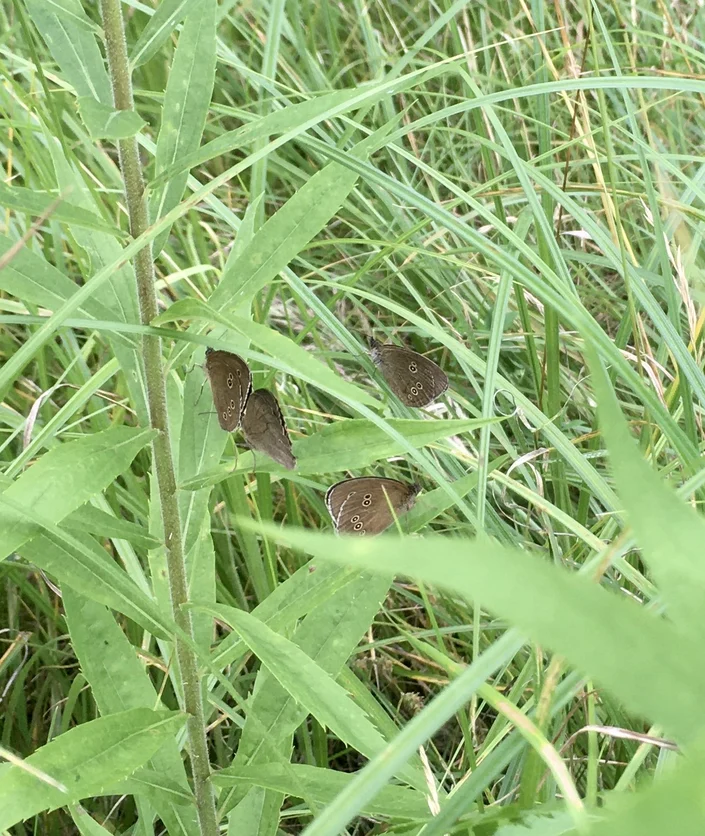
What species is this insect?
Aphantopus hyperantus
